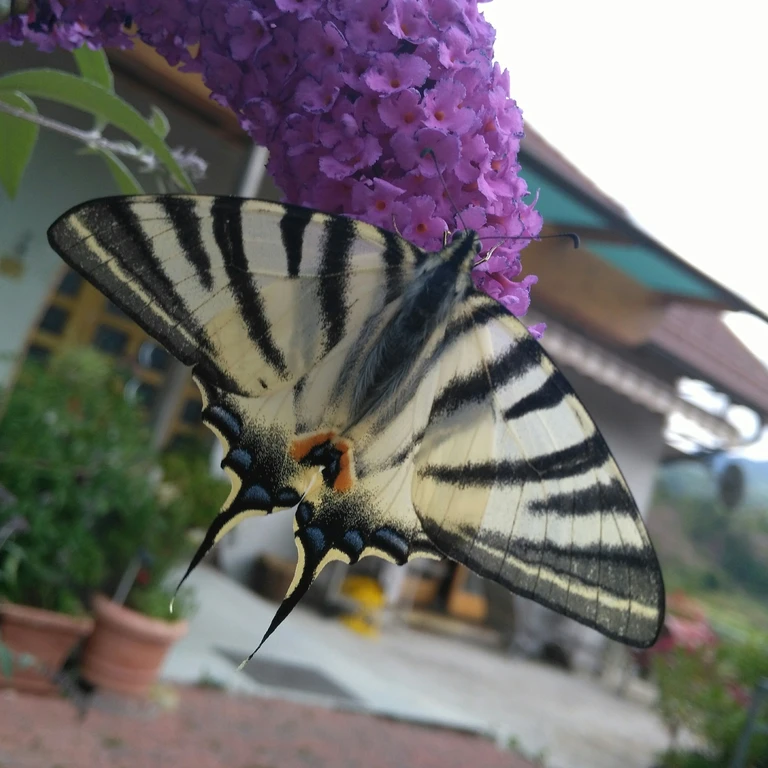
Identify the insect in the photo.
Iphiclides podalirius
